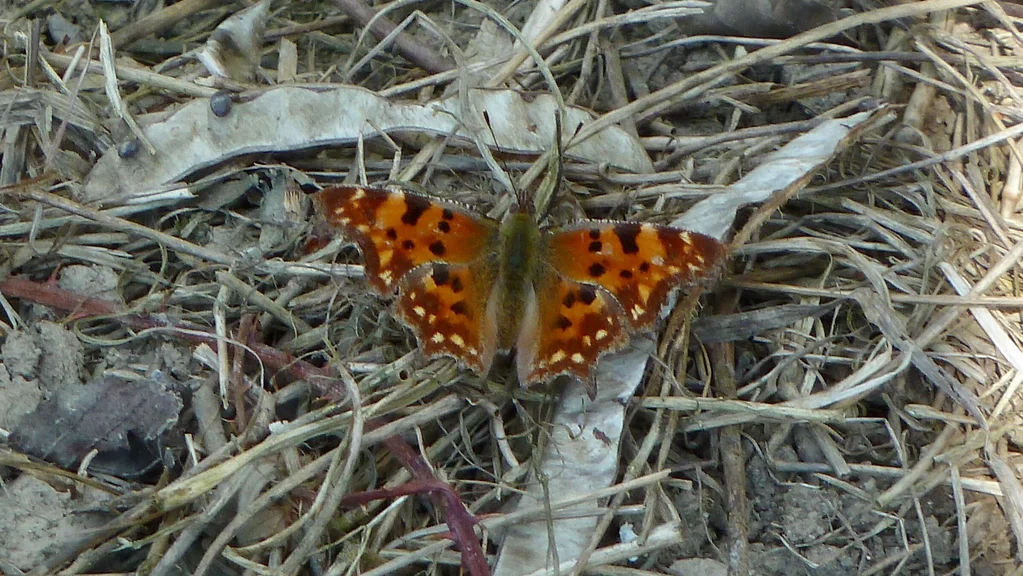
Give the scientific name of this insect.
Polygonia c-album
